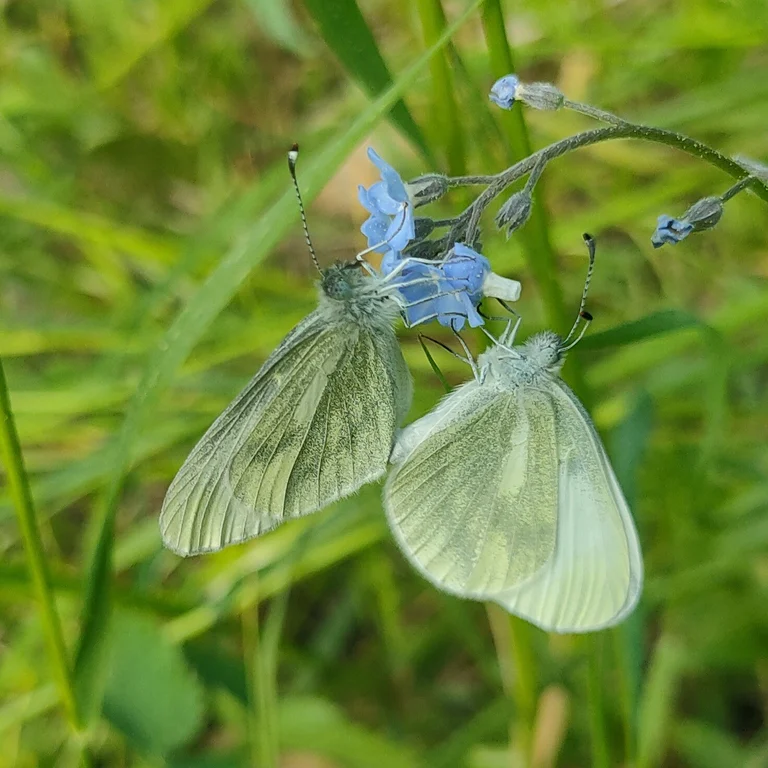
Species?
Leptidea sinapis/juvernica
